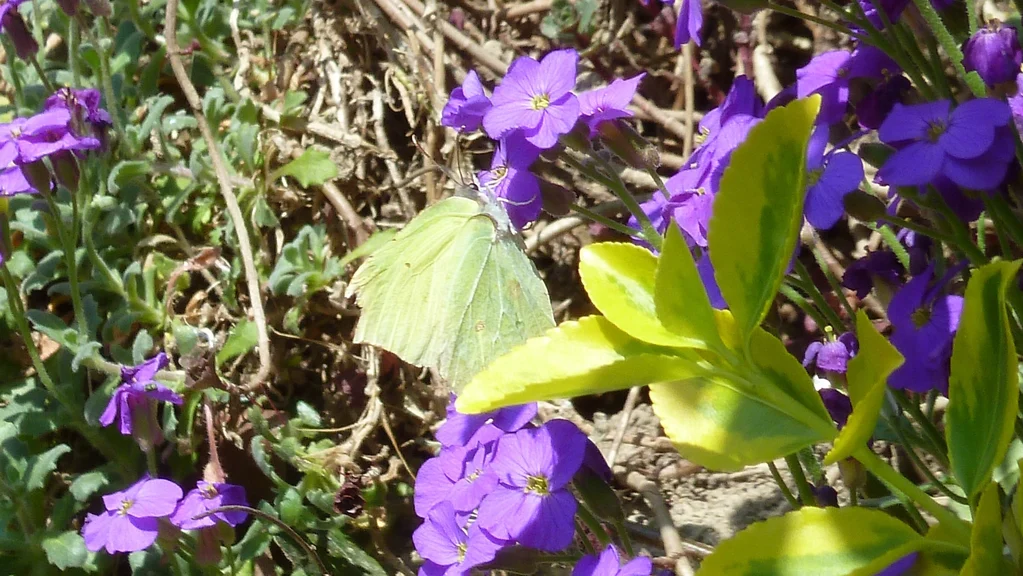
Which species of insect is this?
Gonepteryx rhamni
